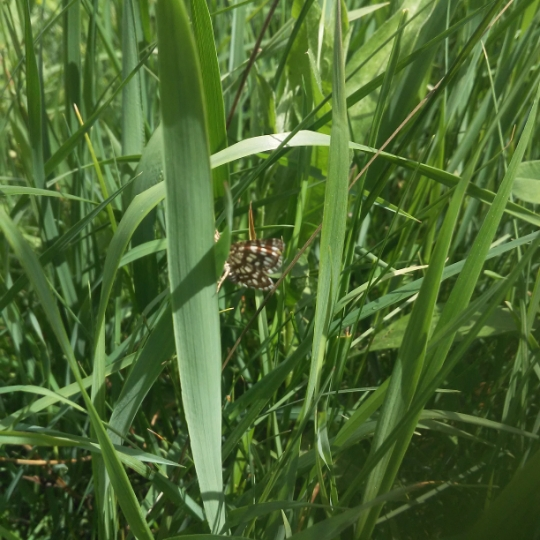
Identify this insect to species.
Chiasmia clathrata
